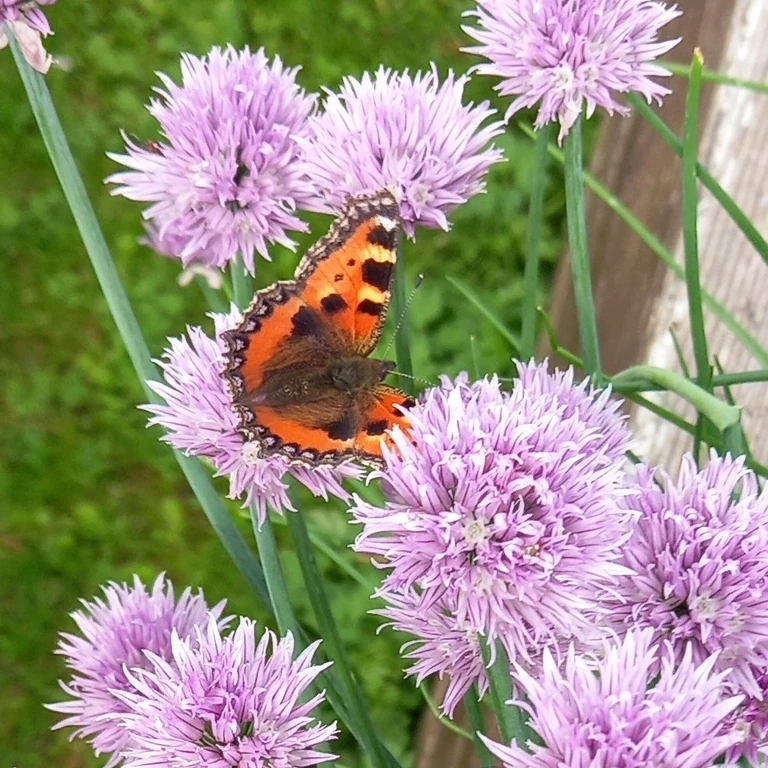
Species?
Aglais urticae
